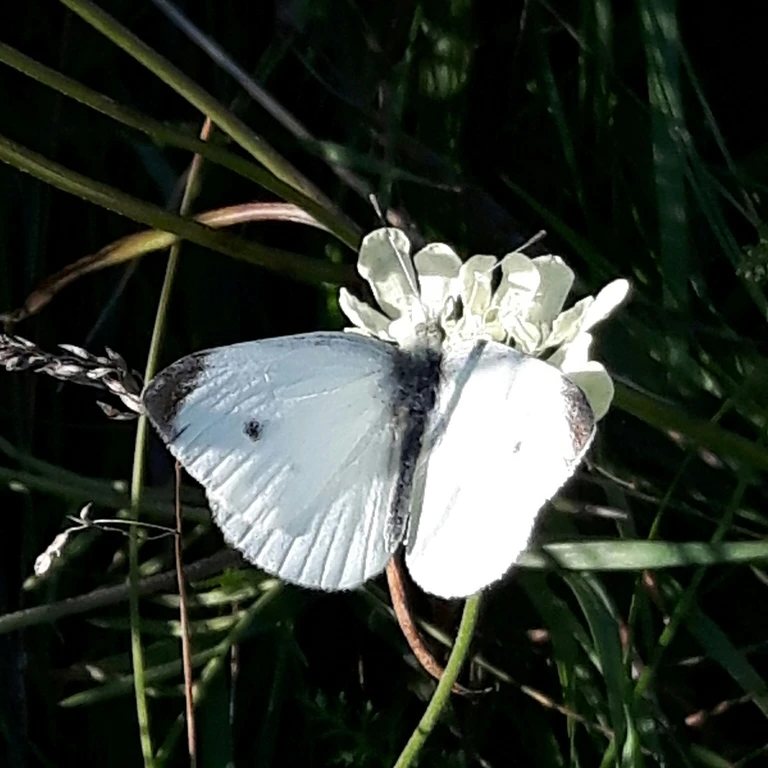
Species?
Pieris napi
